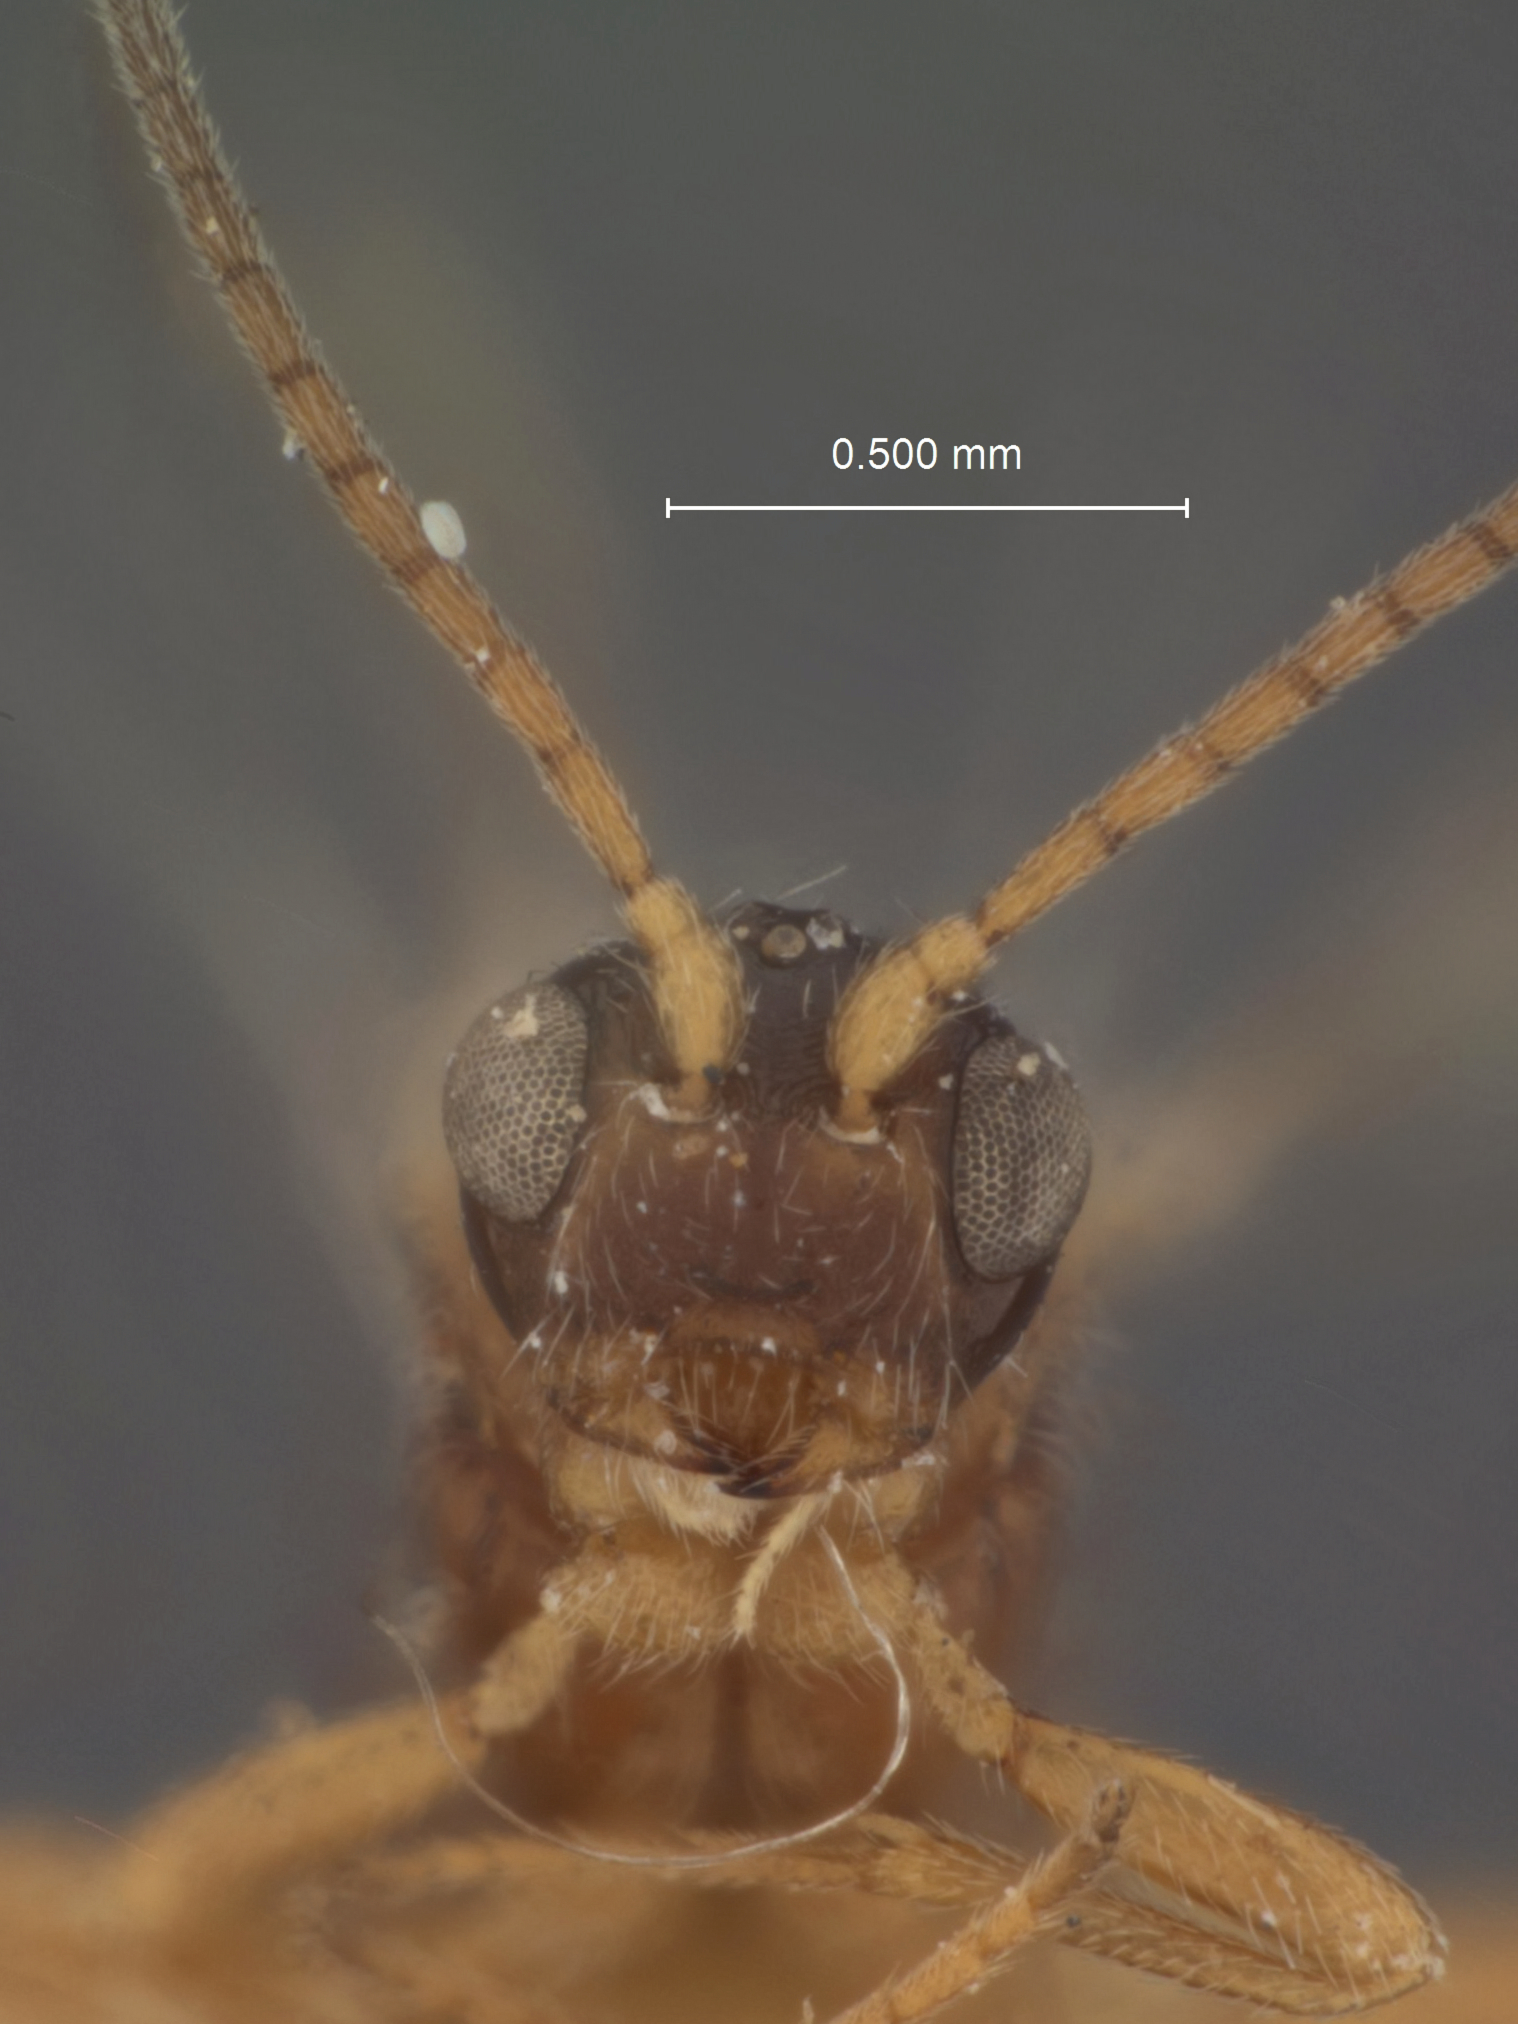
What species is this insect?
Heterospilus melanocephalus
